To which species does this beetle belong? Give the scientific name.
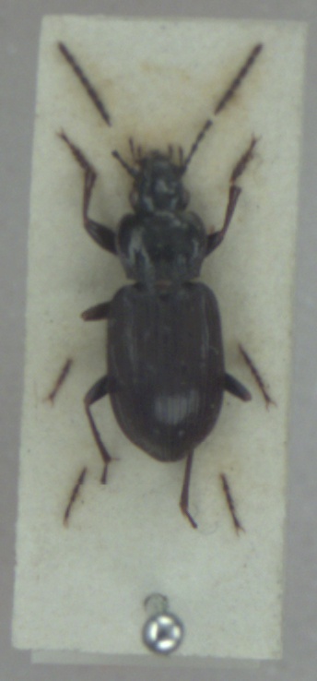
Pterostichus quadrifoveolatus
